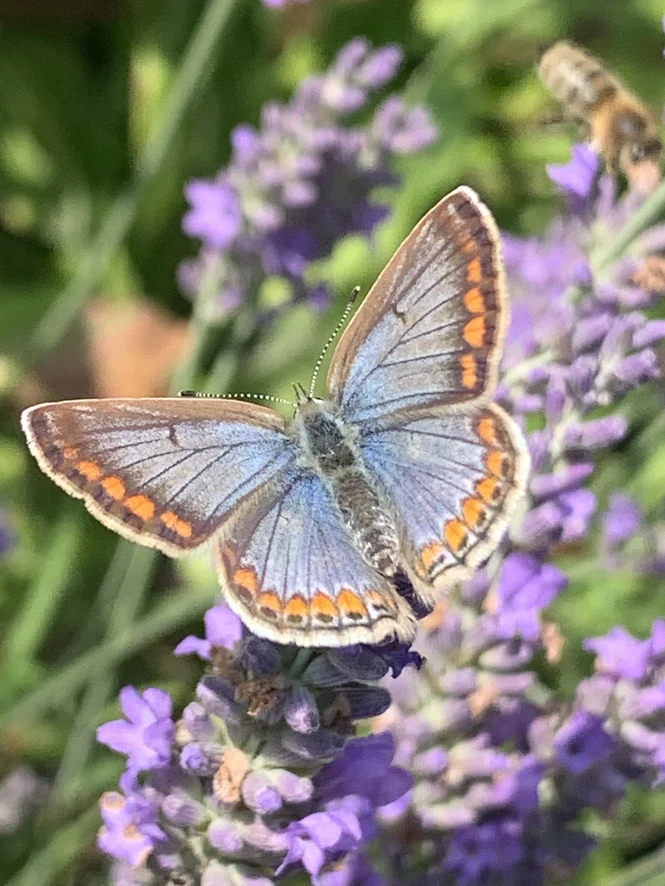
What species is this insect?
Polyommatus icarus
